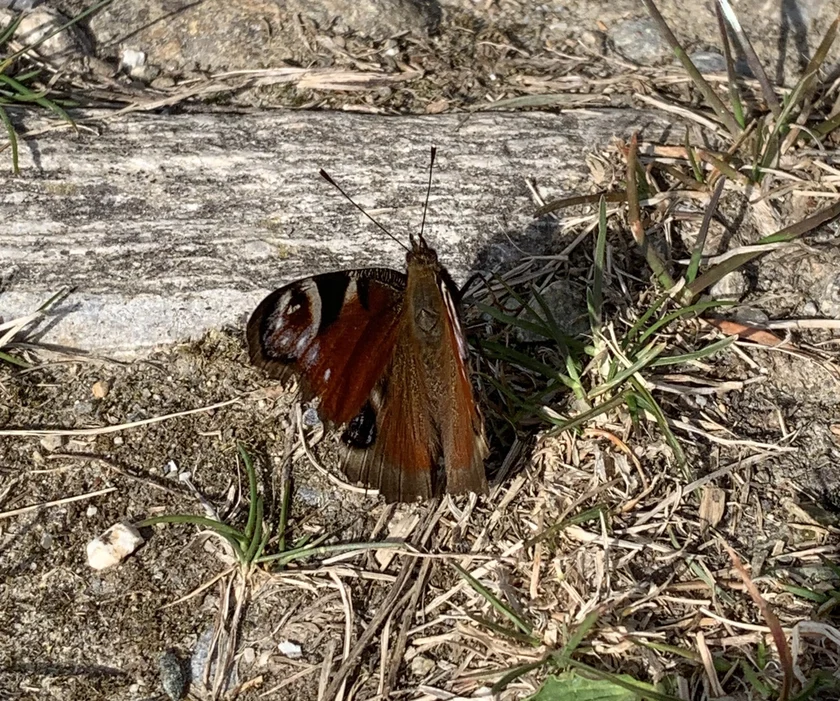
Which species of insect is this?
Aglais io
